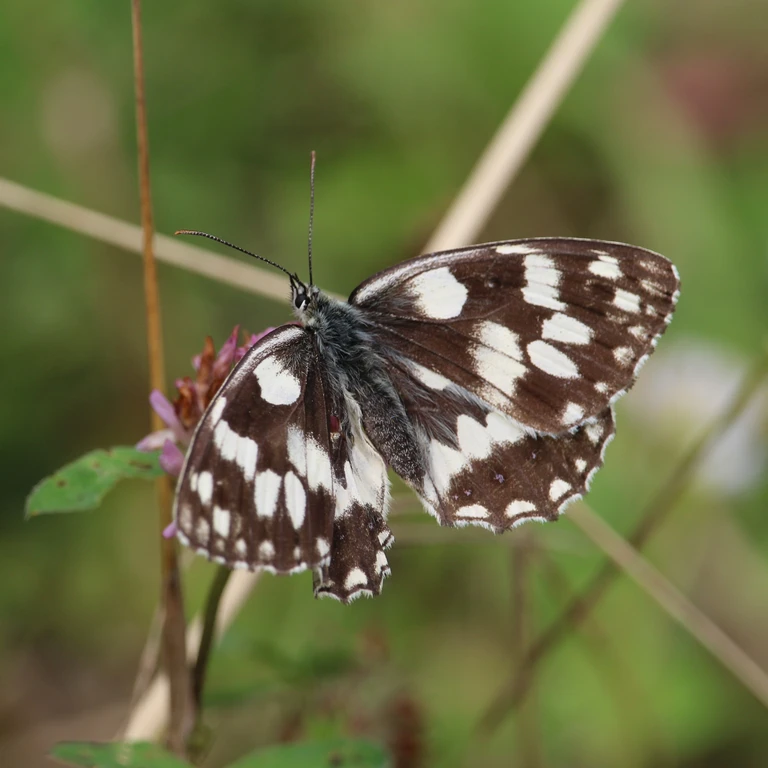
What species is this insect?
Melanargia galathea
